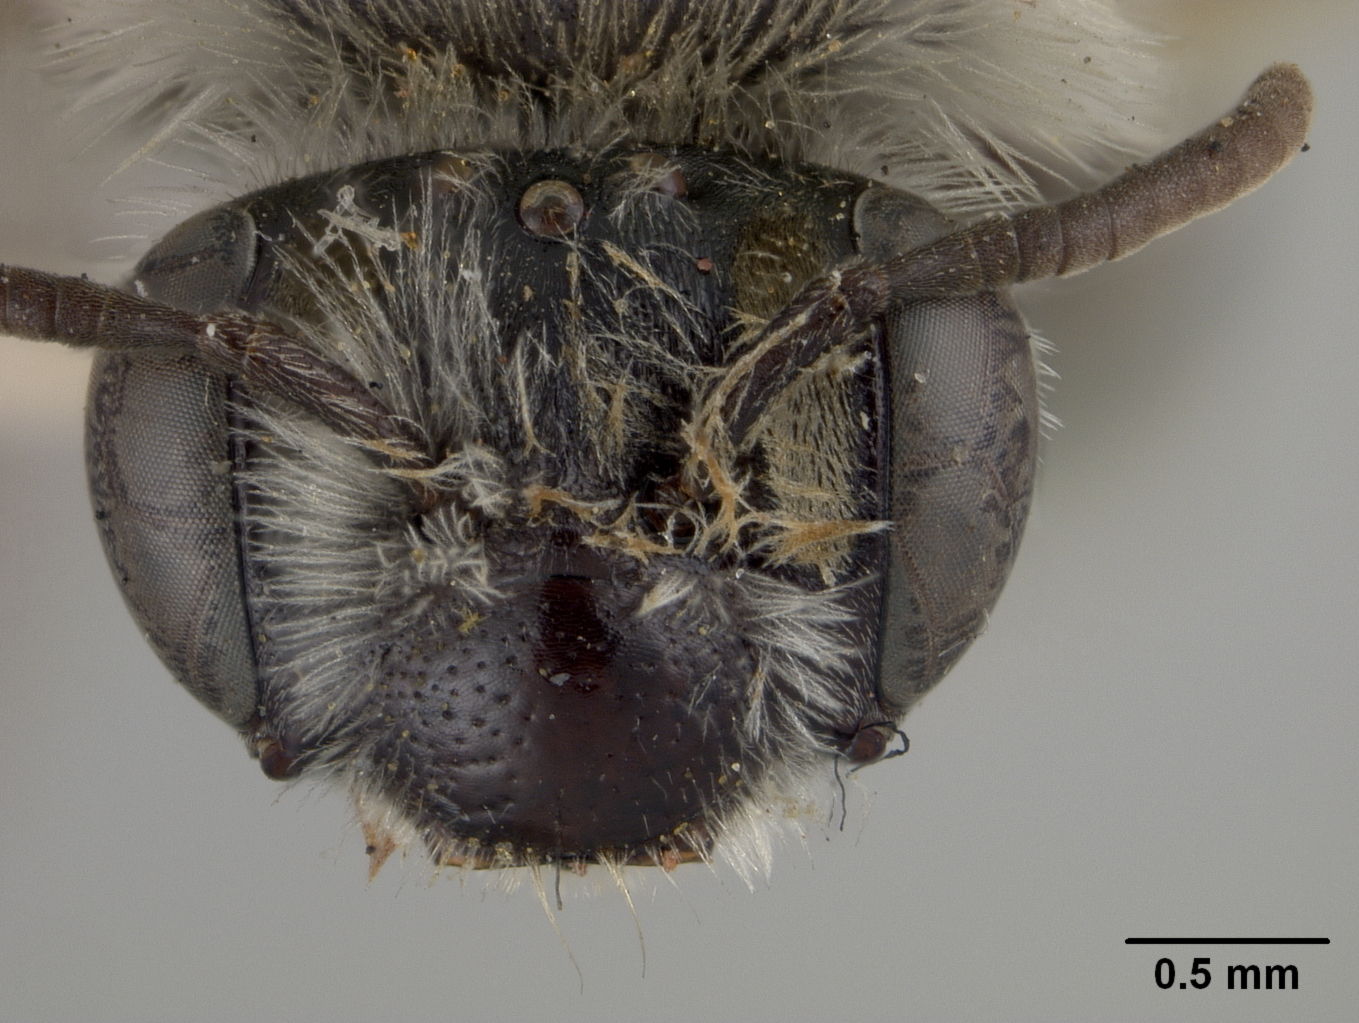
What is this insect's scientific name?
Andrena papagorum
